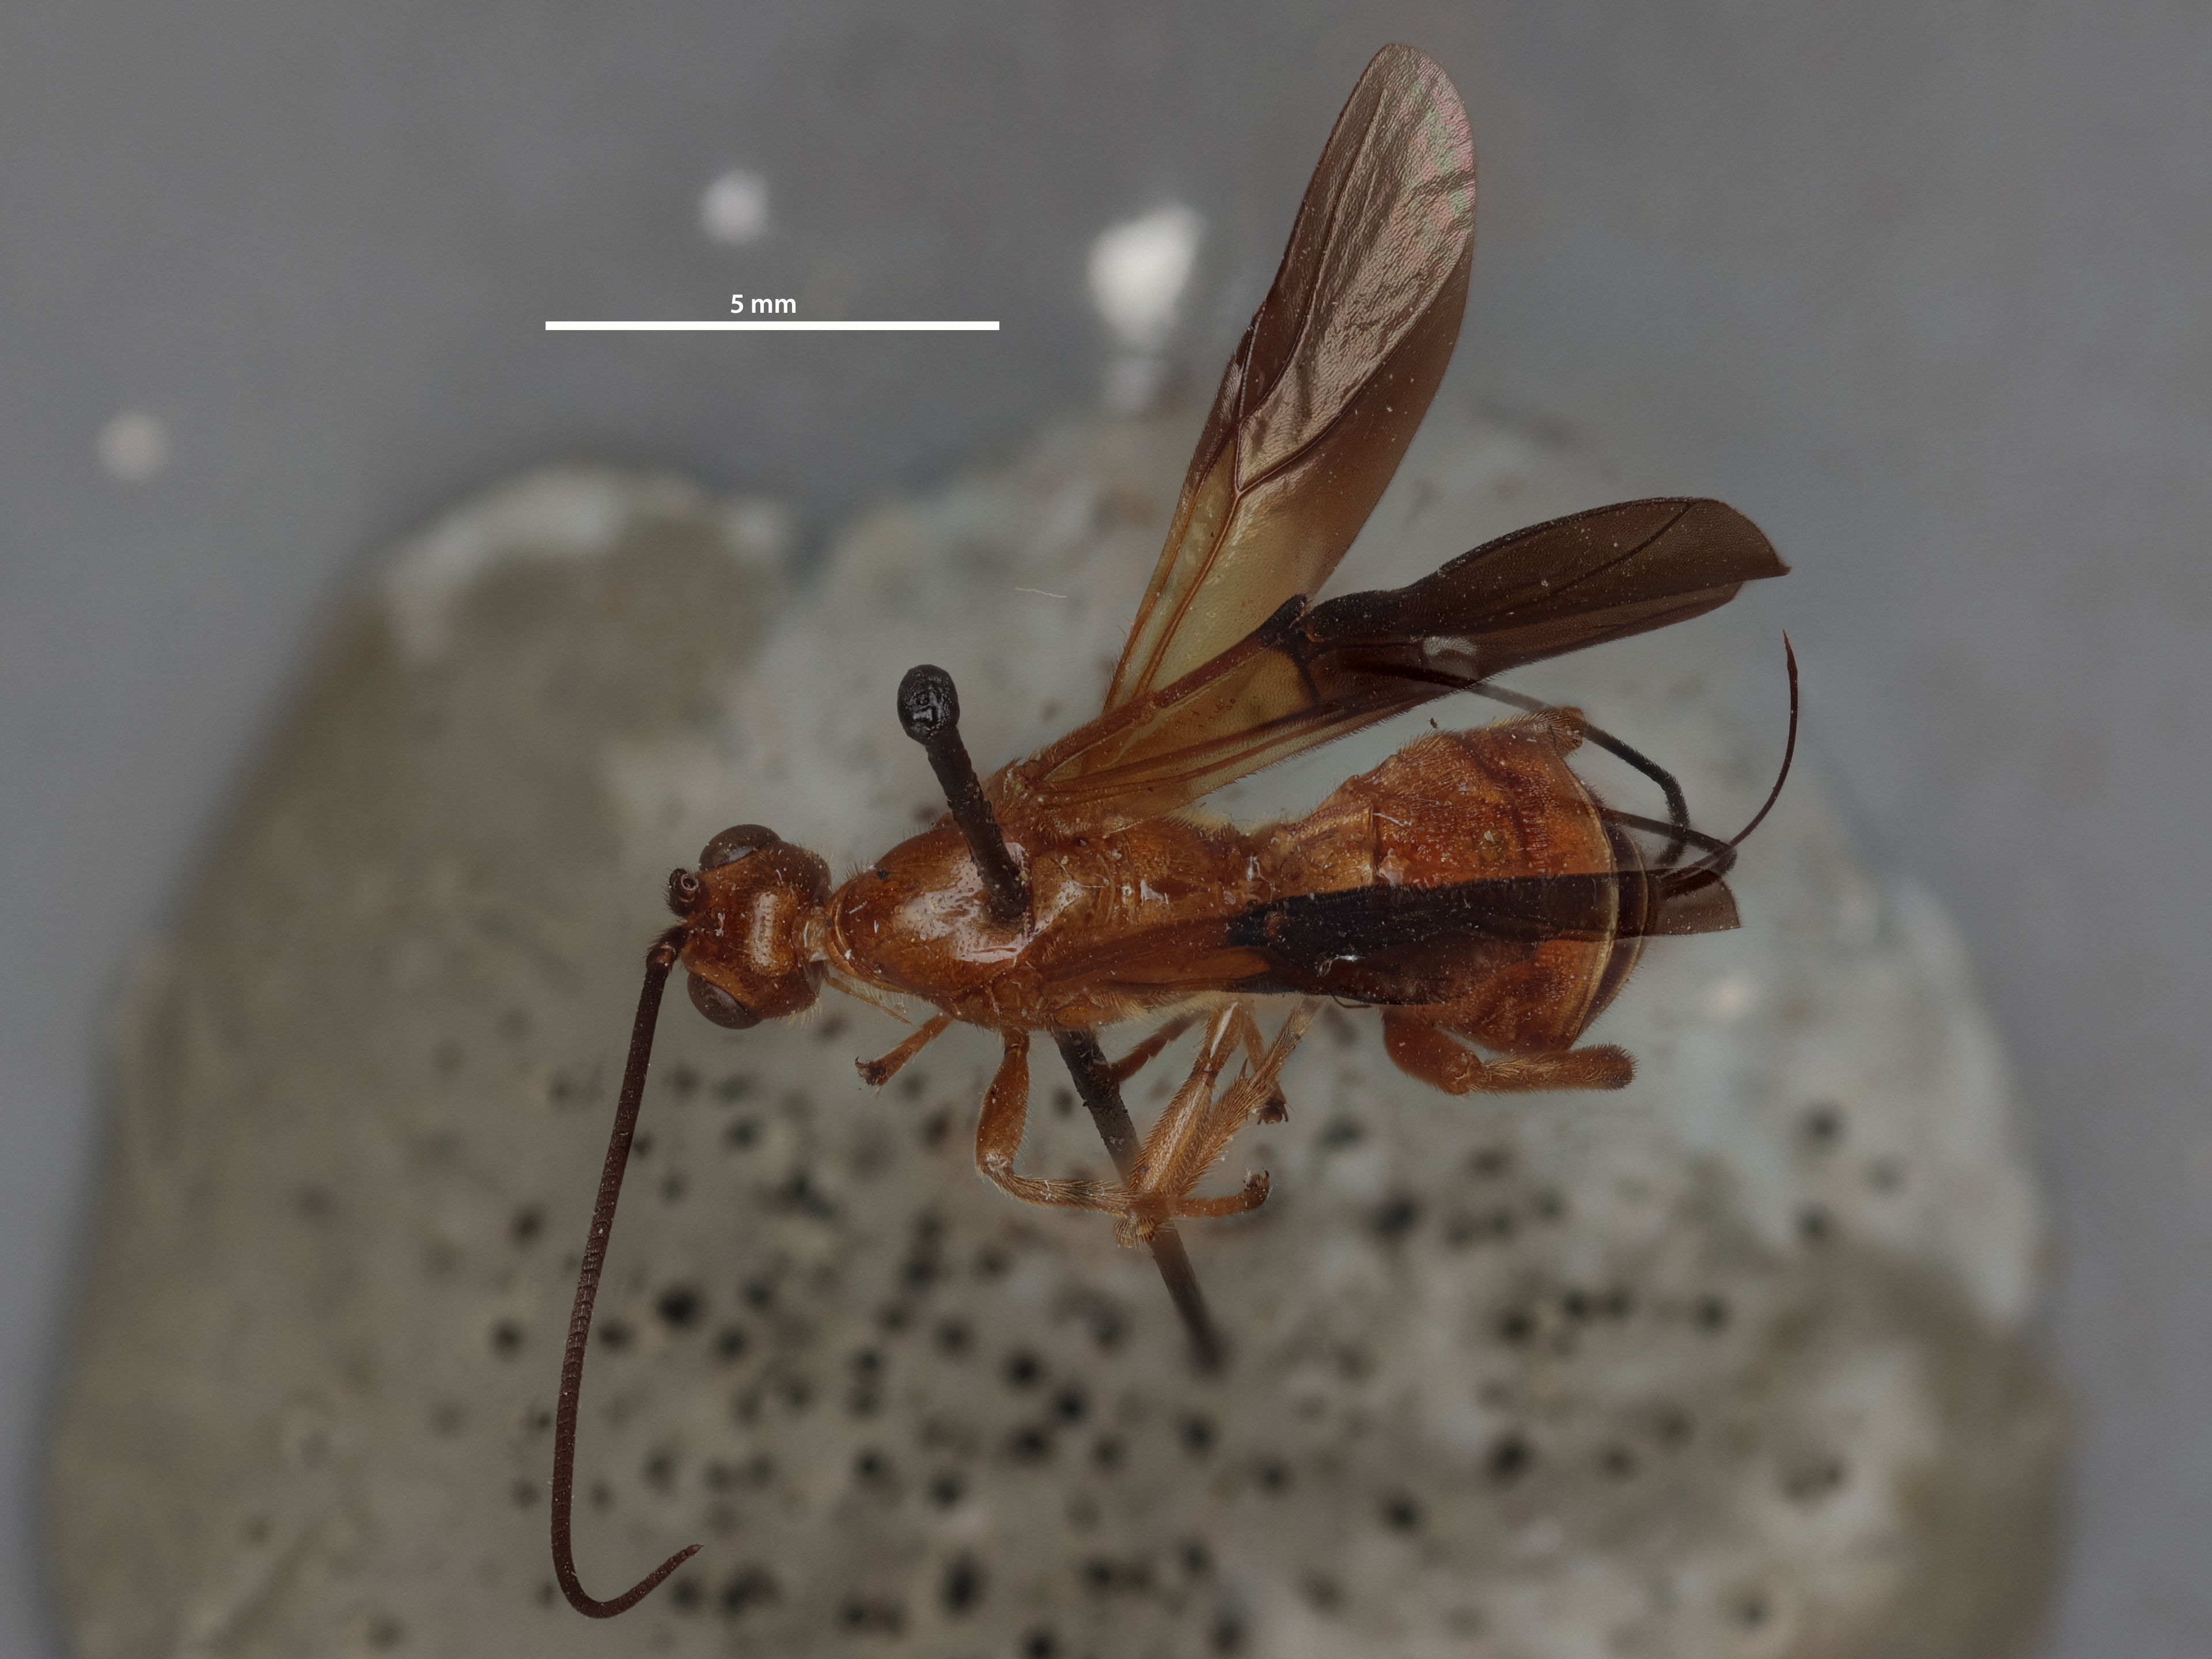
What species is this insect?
Iphiaulax annulitarsis
